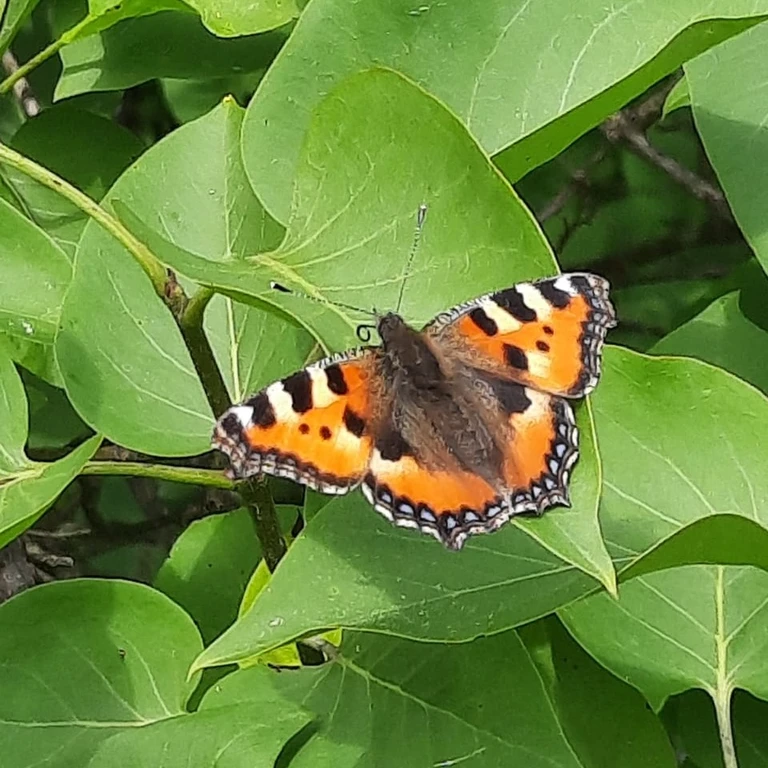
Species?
Aglais urticae
